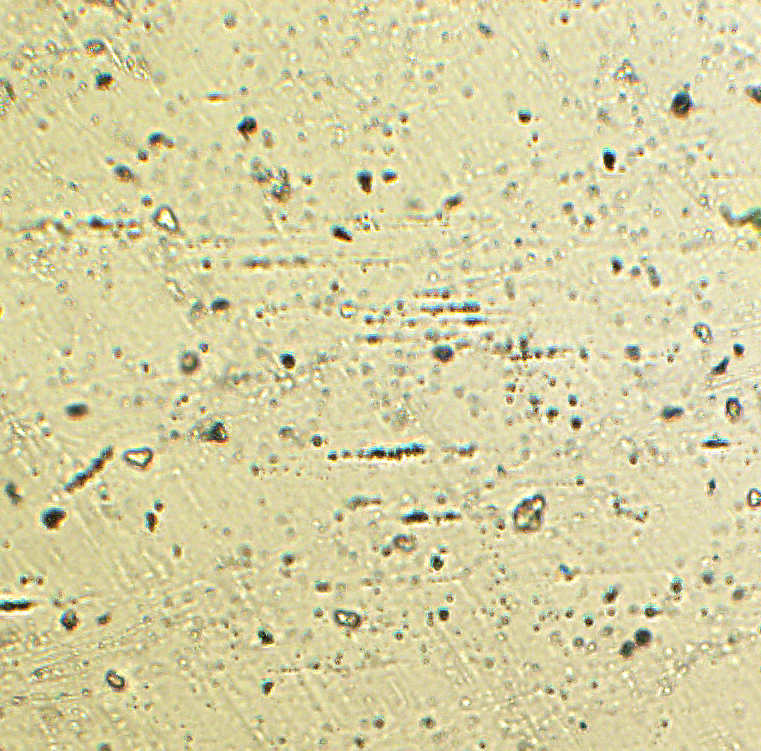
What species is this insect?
Trichogrammatoidea lutea
